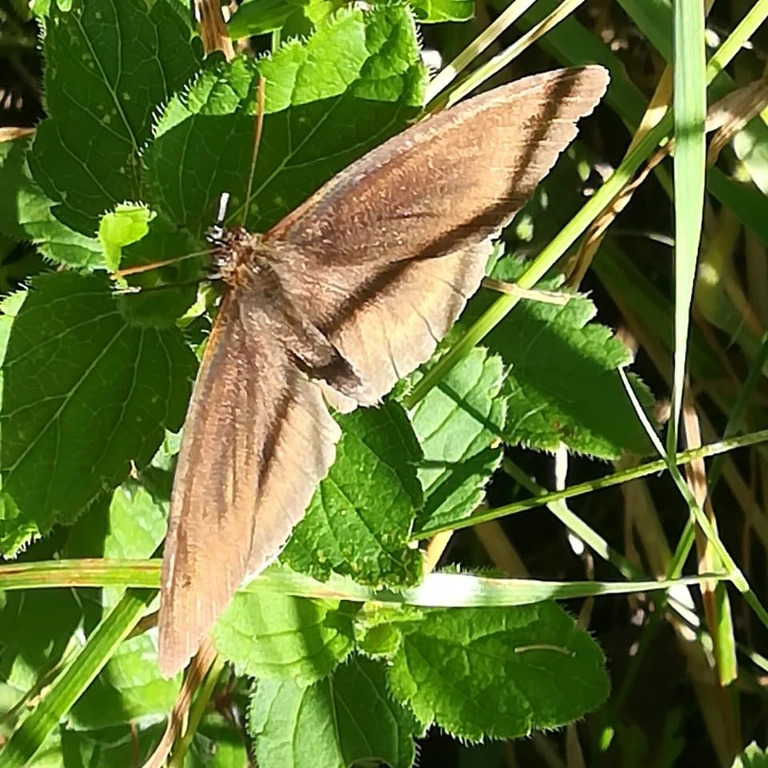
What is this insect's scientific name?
Maniola jurtina
